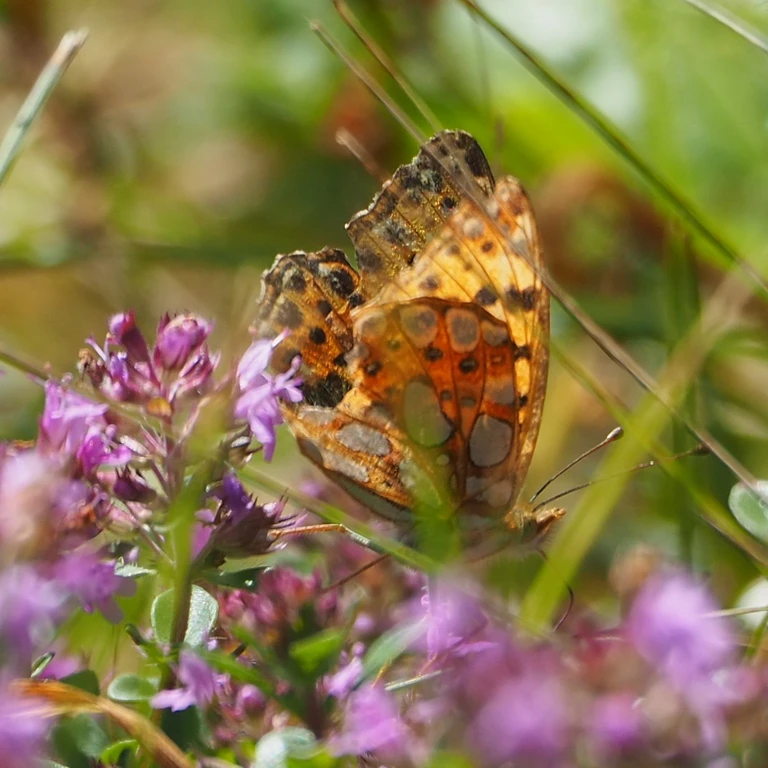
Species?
Issoria lathonia
